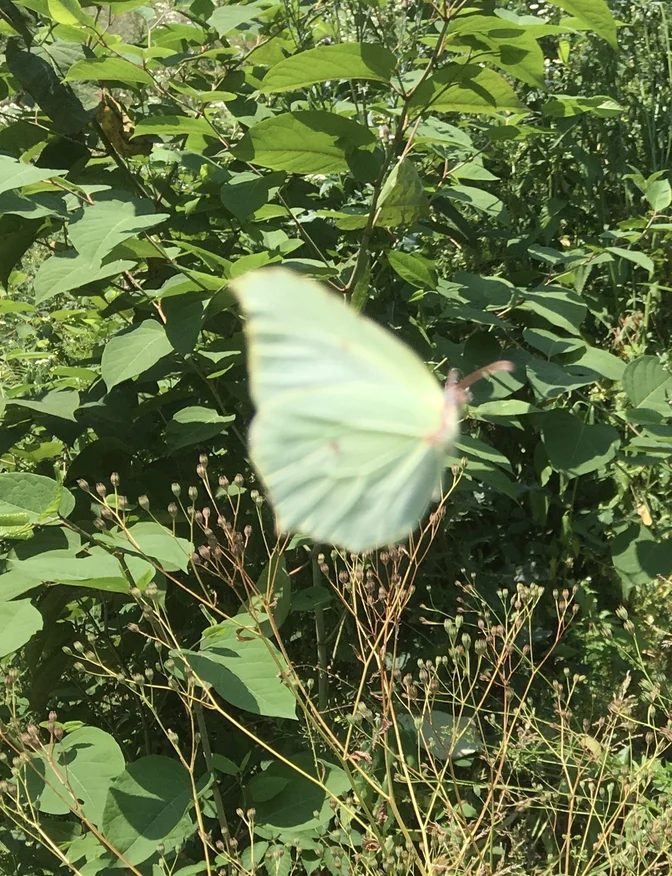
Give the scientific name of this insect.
Gonepteryx rhamni
